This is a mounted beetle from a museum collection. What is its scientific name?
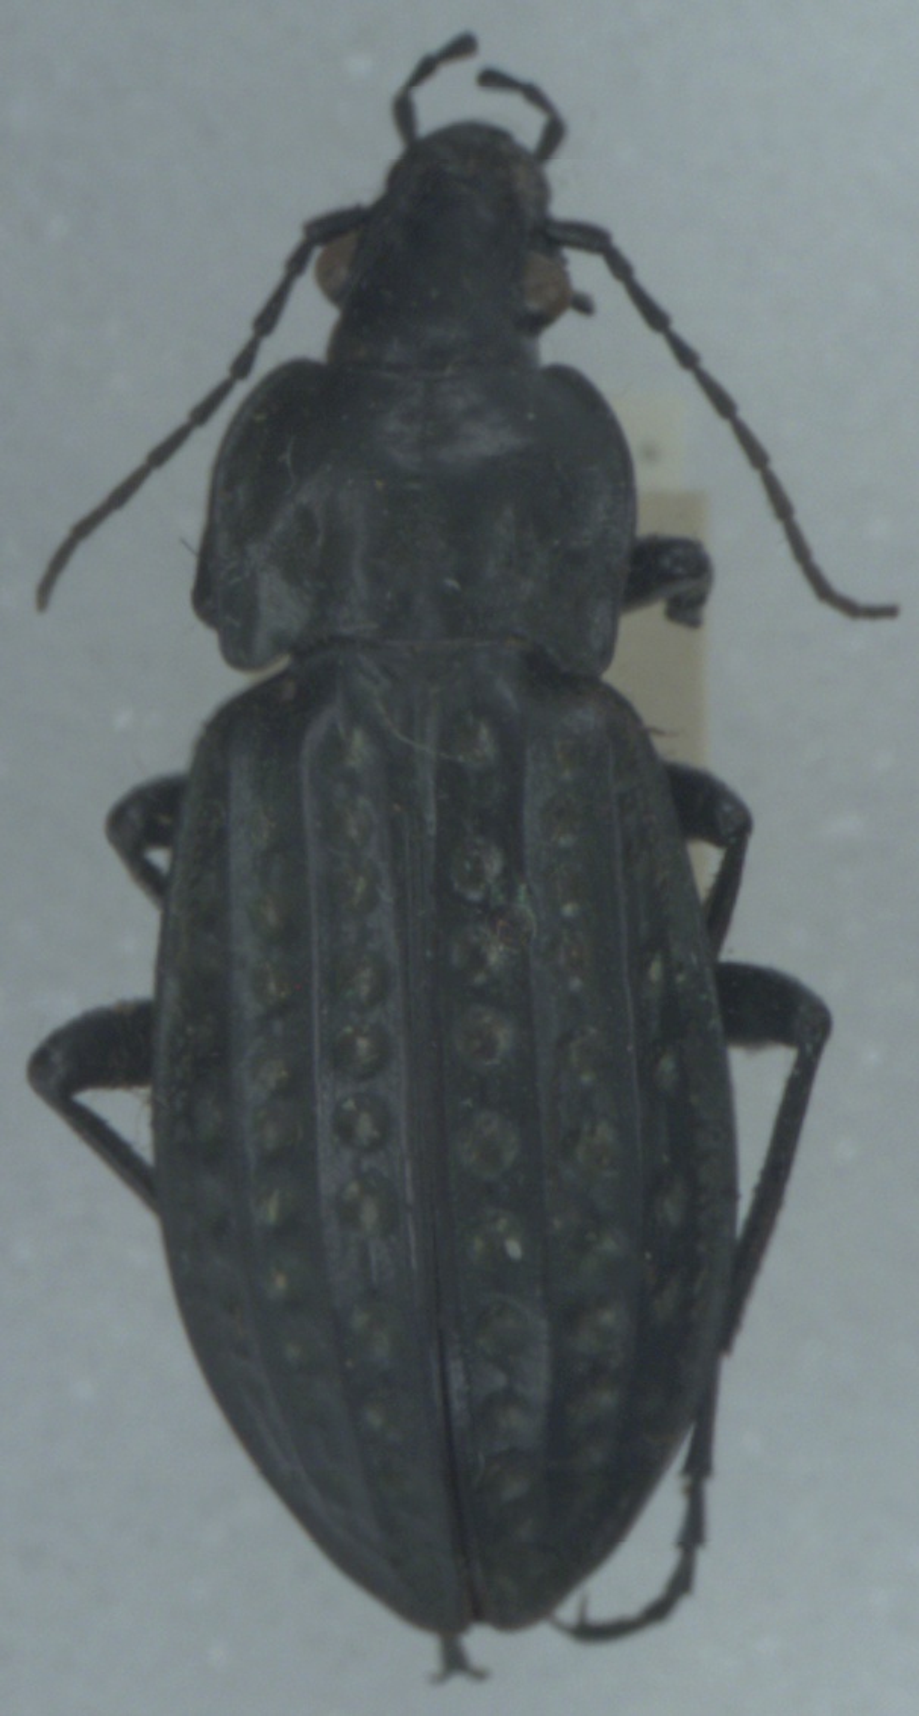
Carabus clatratus
